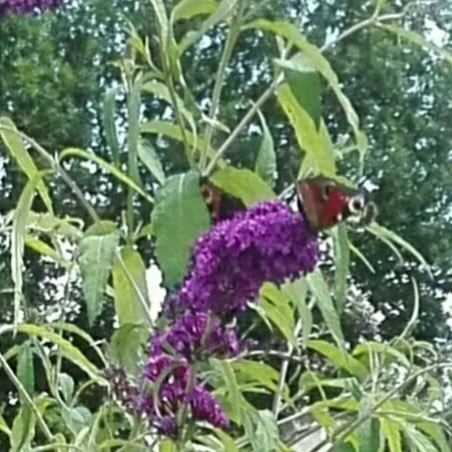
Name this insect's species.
Aglais io
